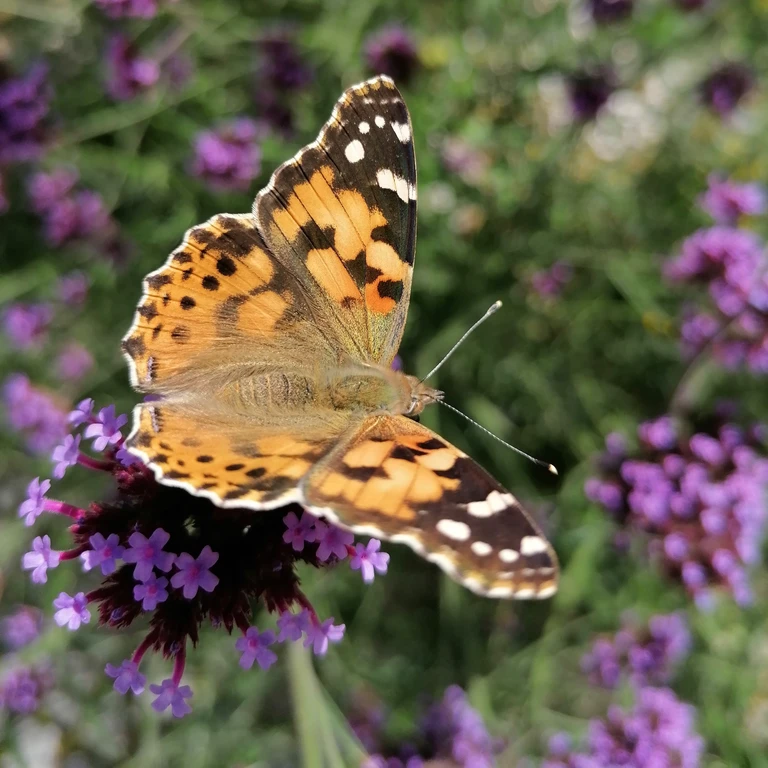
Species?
Vanessa cardui
